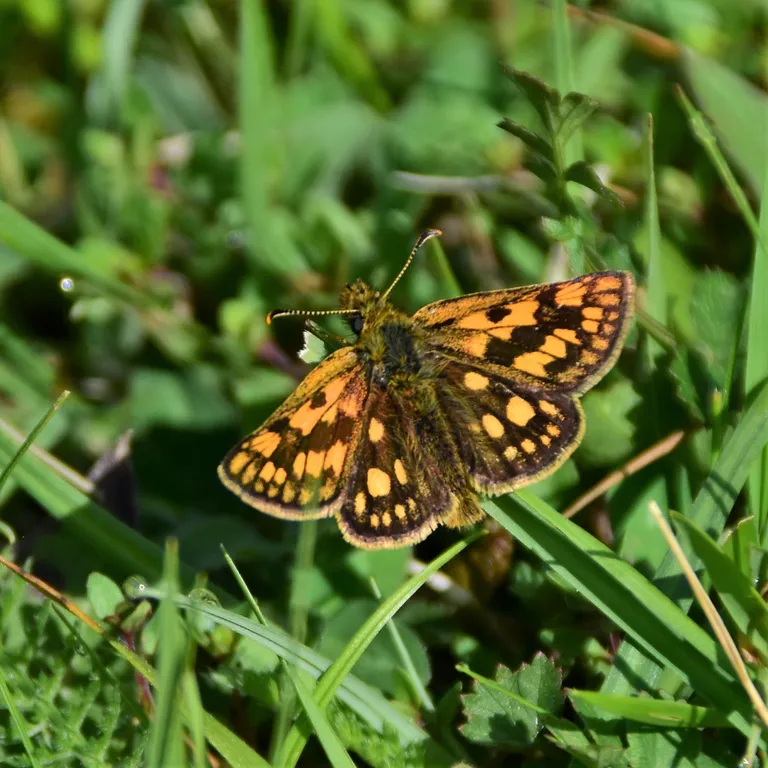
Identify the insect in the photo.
Carterocephalus palaemon
